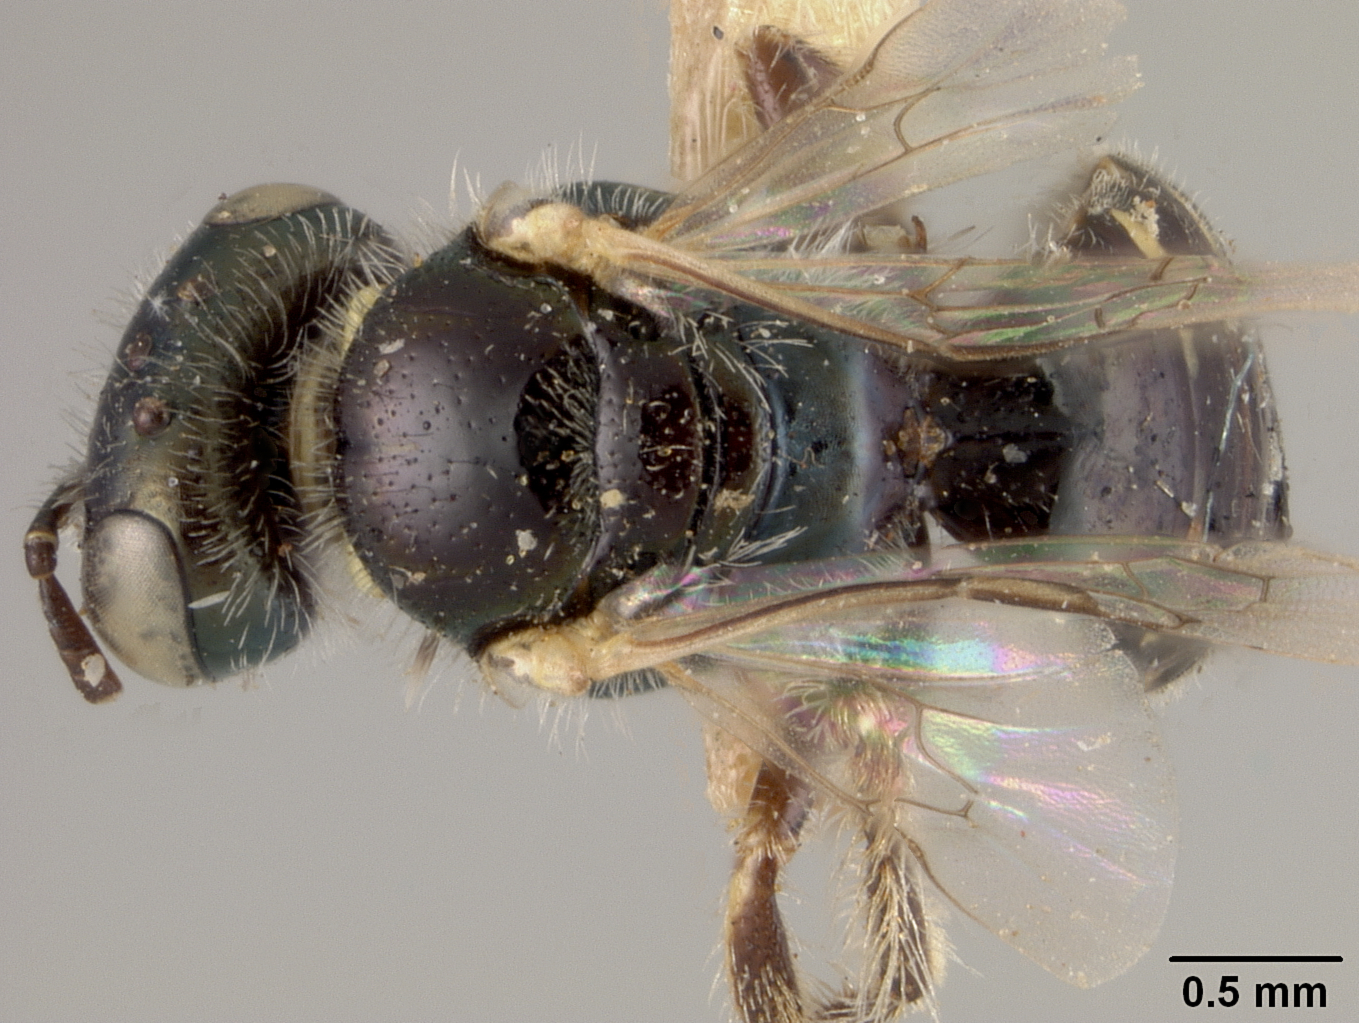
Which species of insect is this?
Perdita sonorensis
